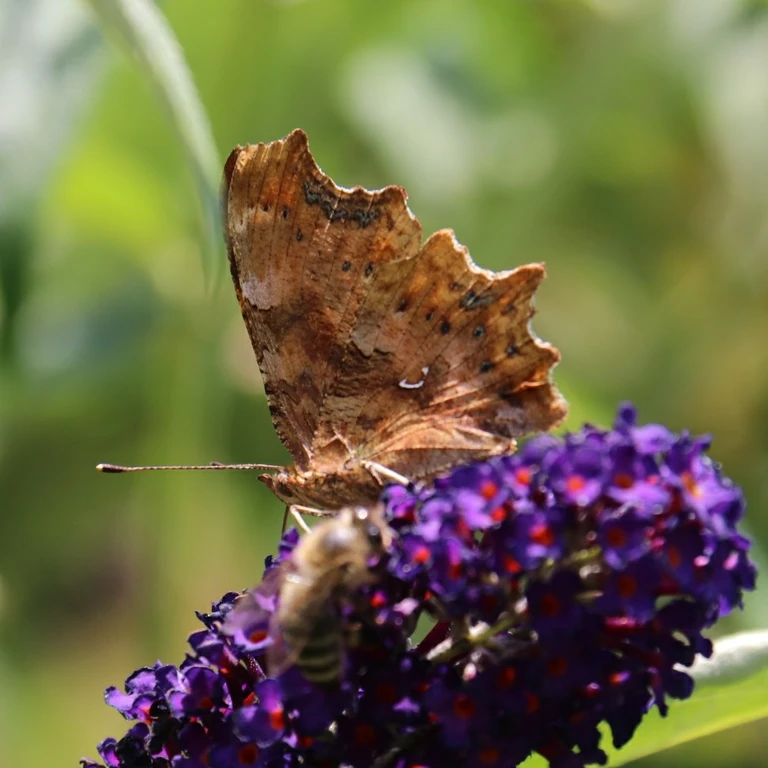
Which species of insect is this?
Polygonia c-album
